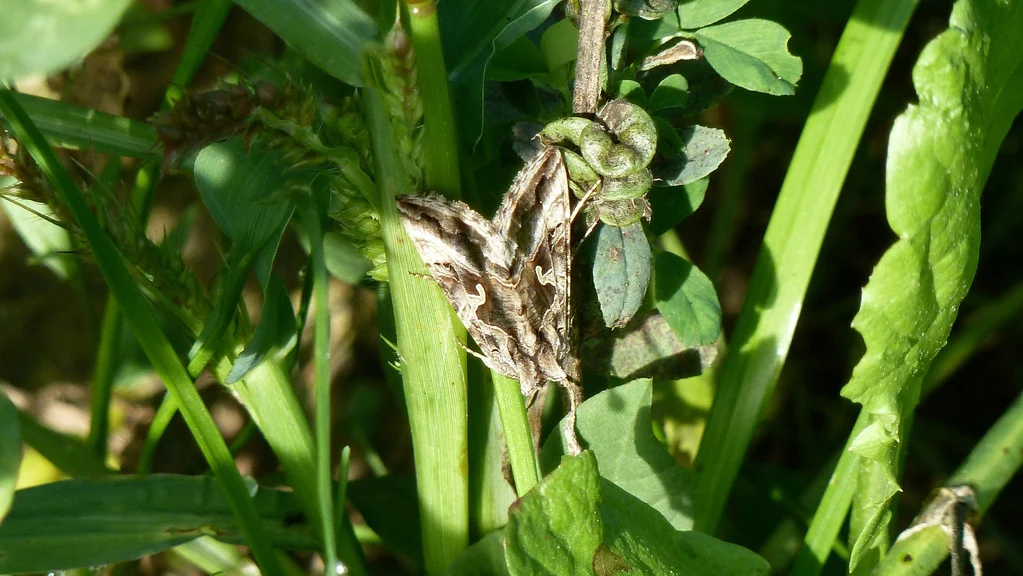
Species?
Autographa gamma
